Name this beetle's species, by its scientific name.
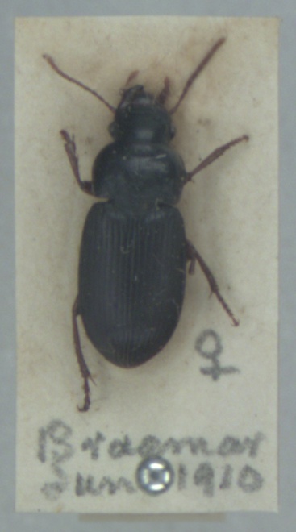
Harpalus laevipes
